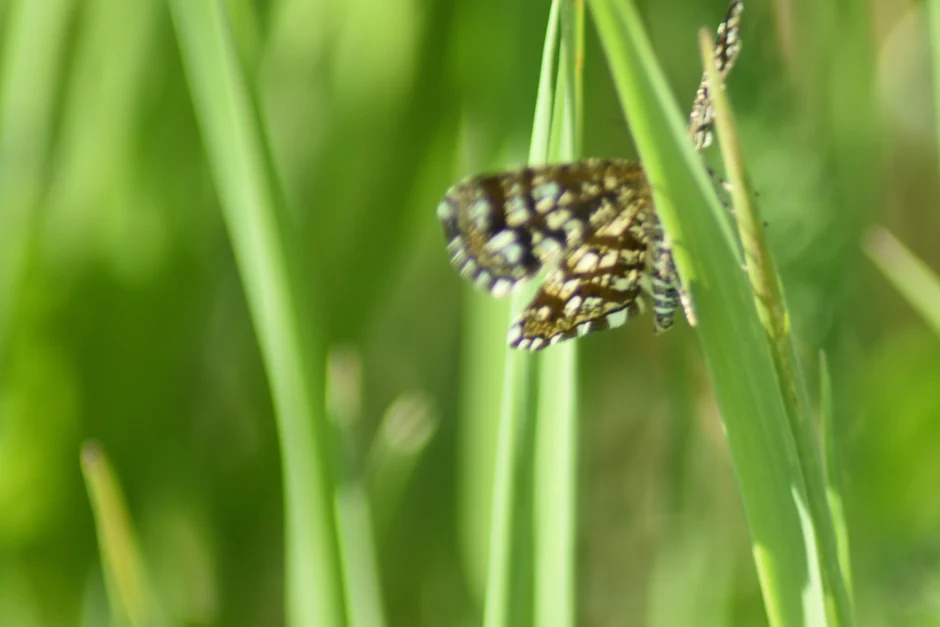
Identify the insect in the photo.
Chiasmia clathrata
